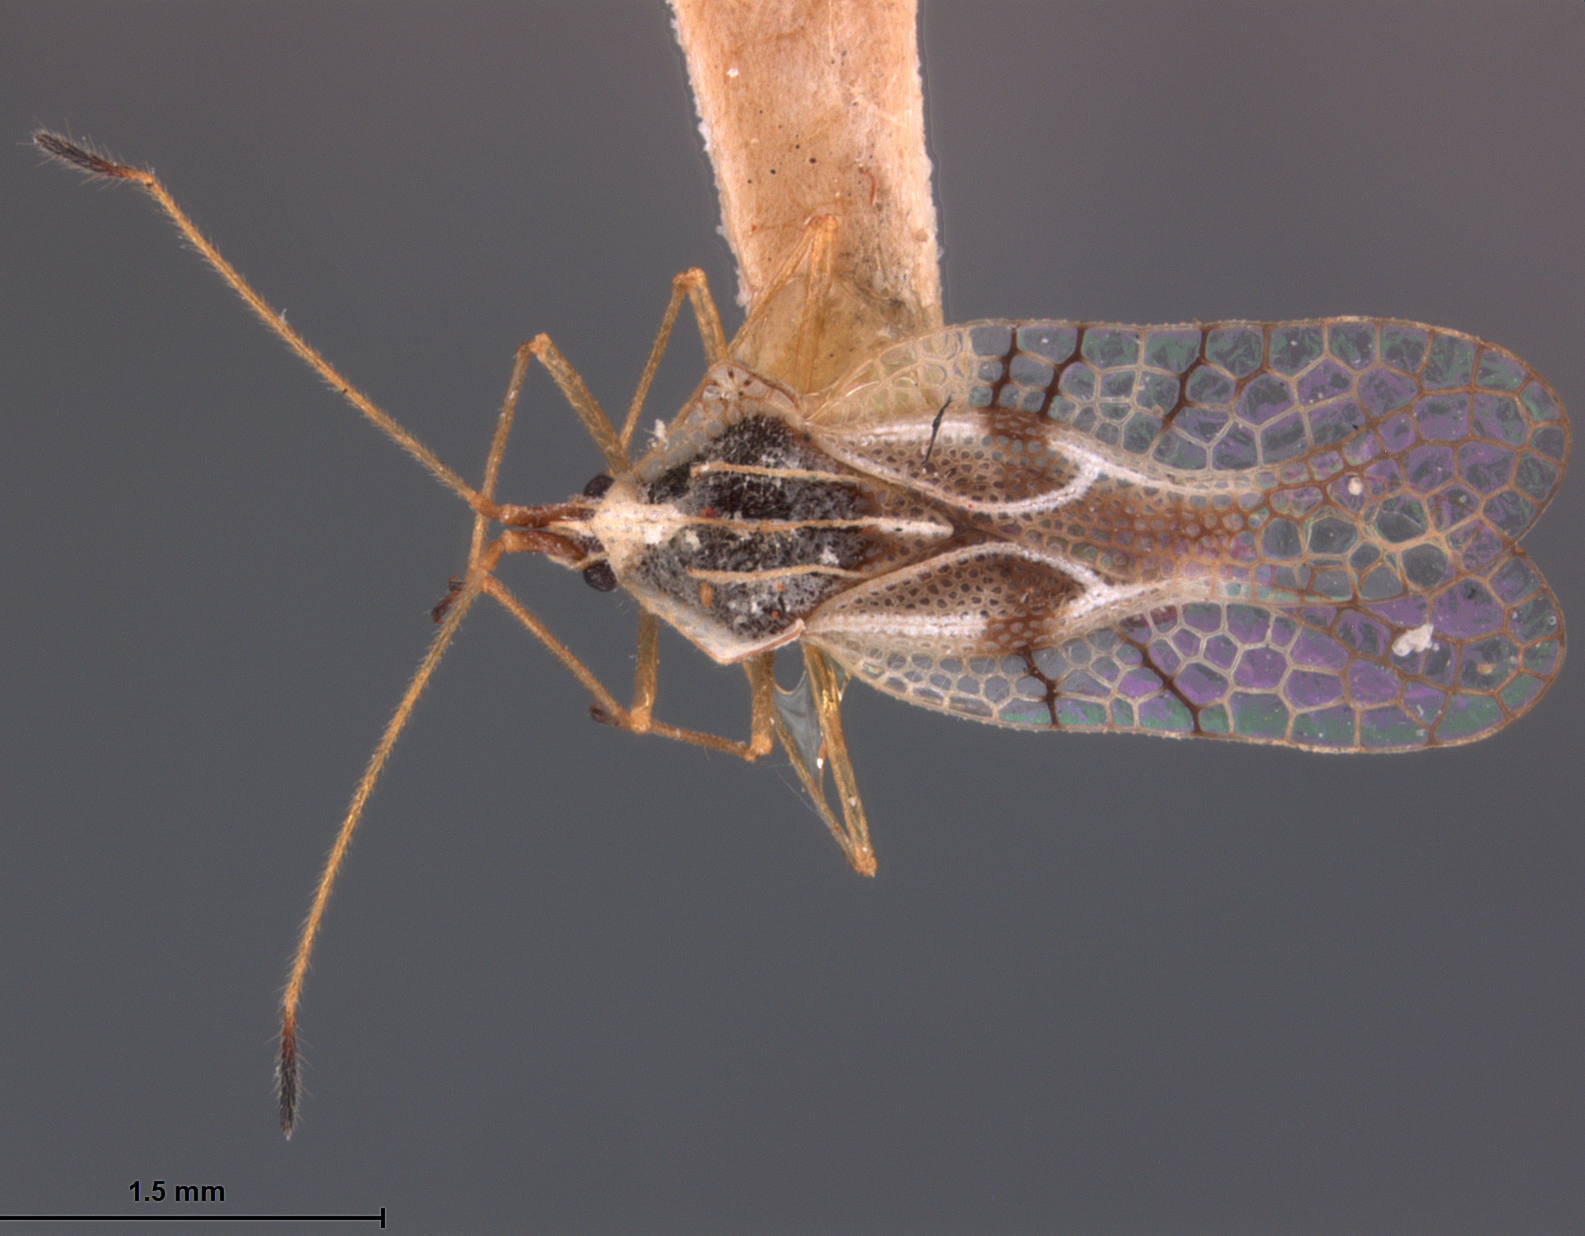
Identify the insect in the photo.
Gargaphia gracilentis
